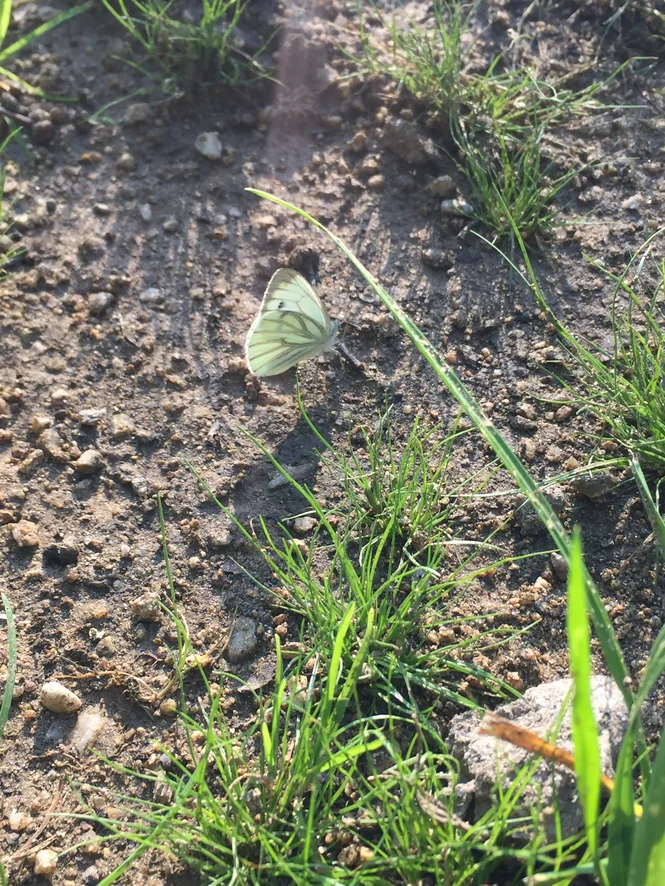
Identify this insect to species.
Pieris napi
